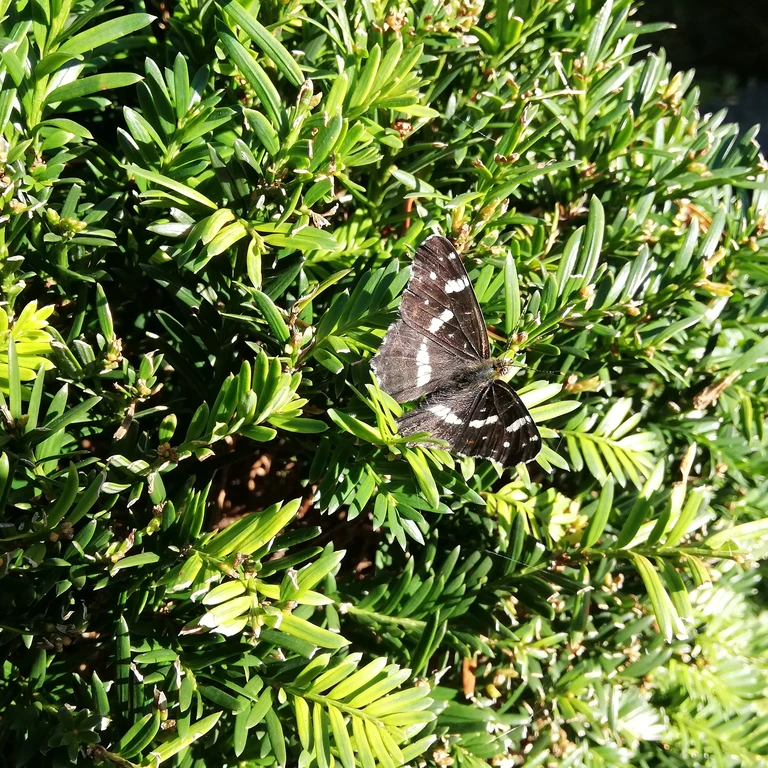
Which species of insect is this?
Araschnia levana
